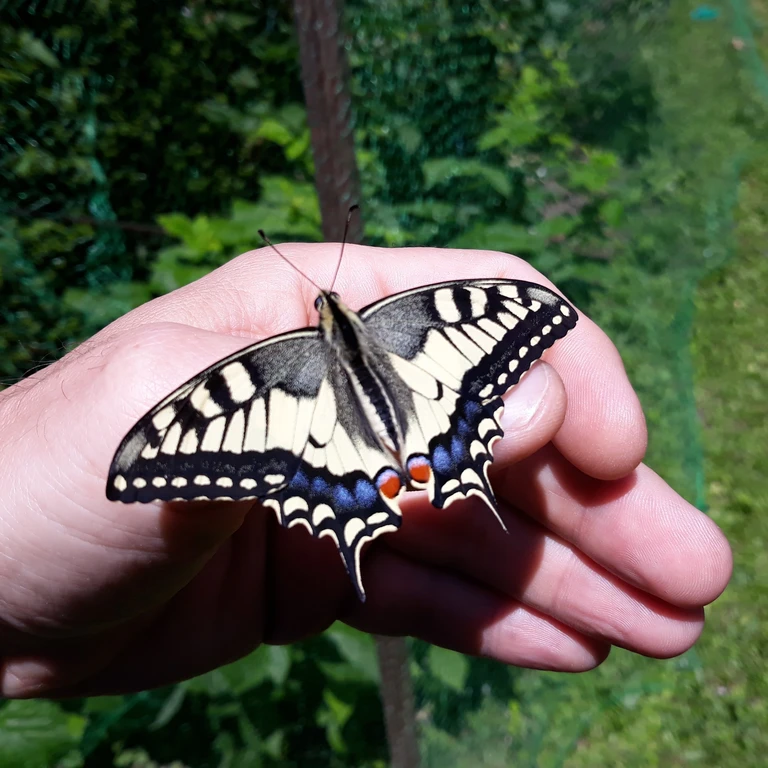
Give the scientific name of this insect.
Papilio machaon
